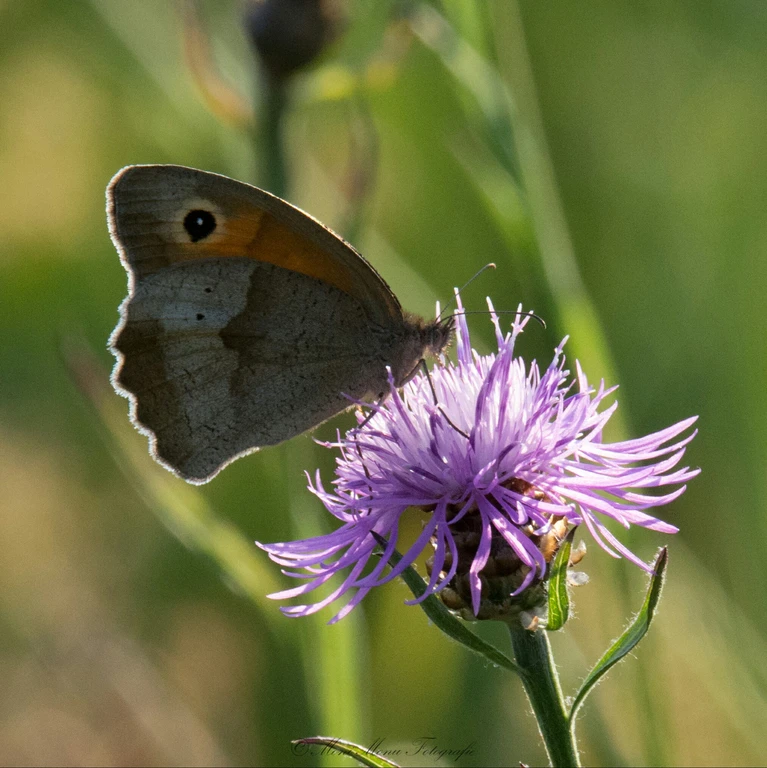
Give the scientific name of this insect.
Maniola jurtina
